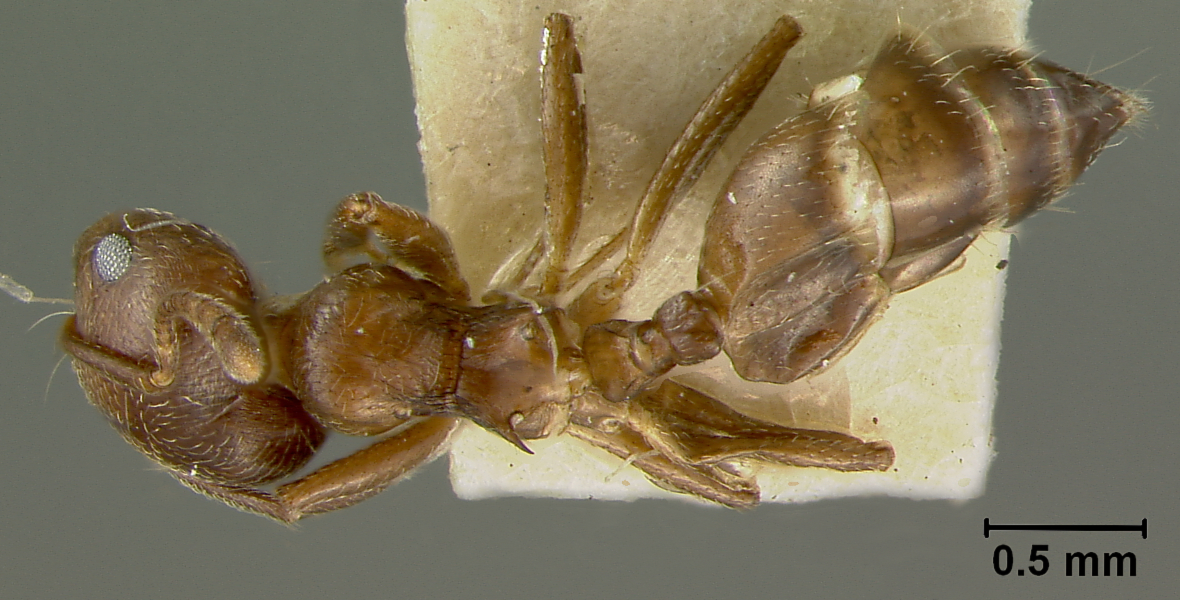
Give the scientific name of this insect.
Crematogaster impressiceps
